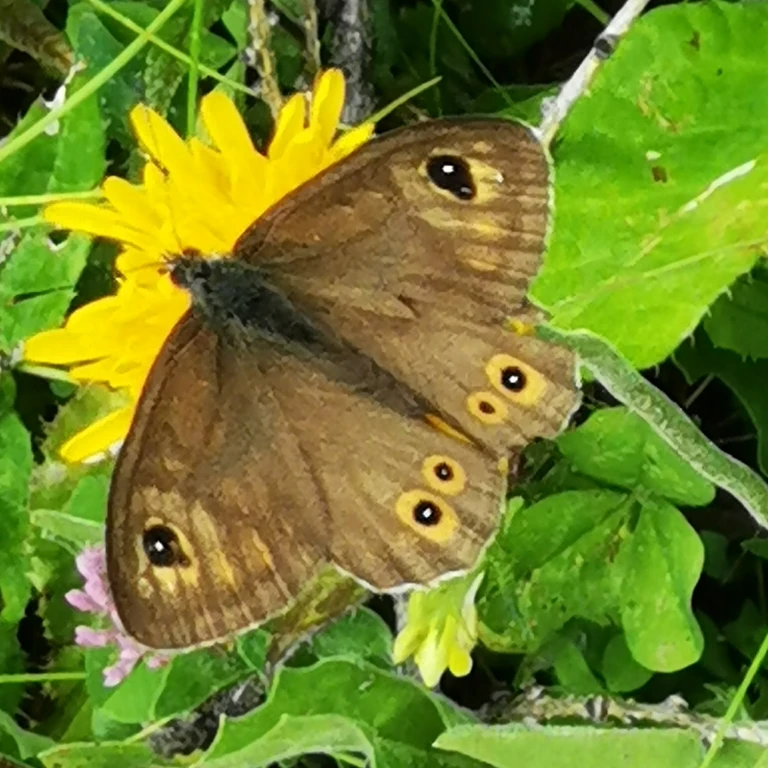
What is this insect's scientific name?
Lasiommata maera (also Pararge maera)
